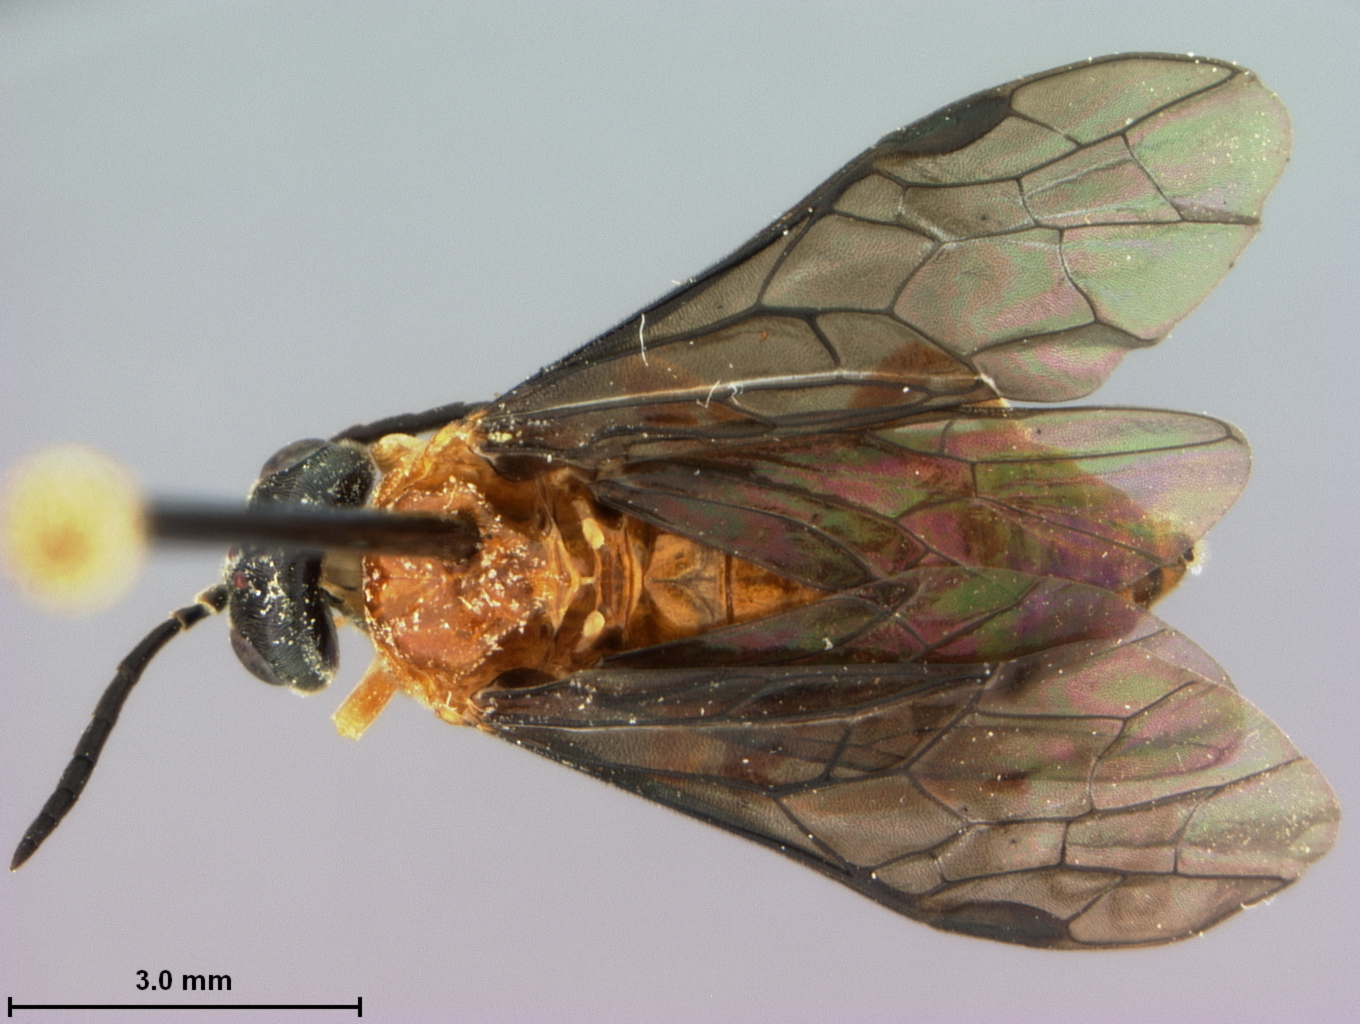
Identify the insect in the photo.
Allantunicus autumnalis
